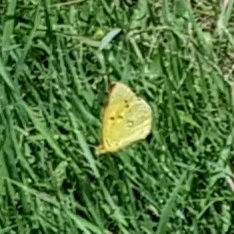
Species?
Colias croceus
